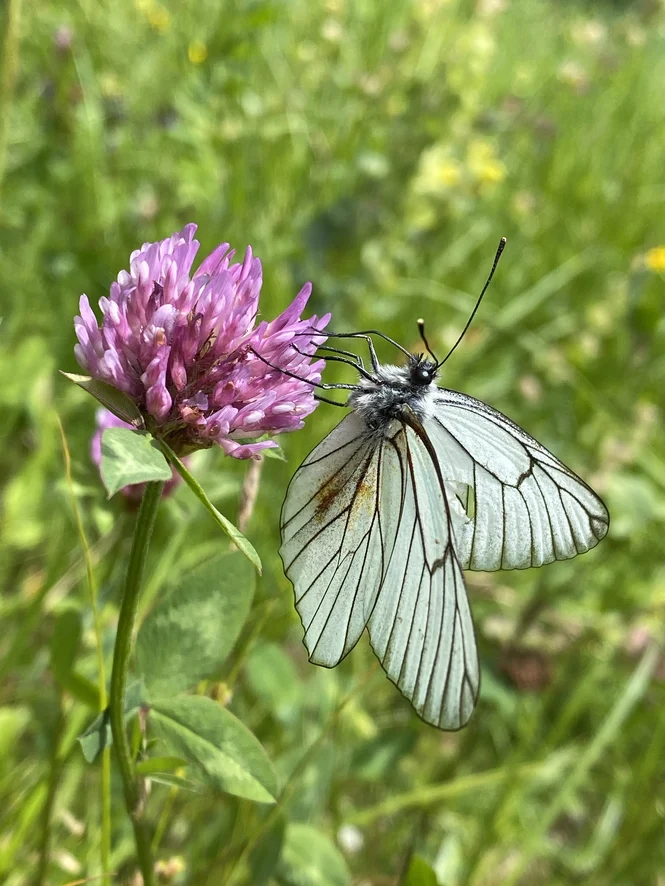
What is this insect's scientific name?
Aporia crataegi
